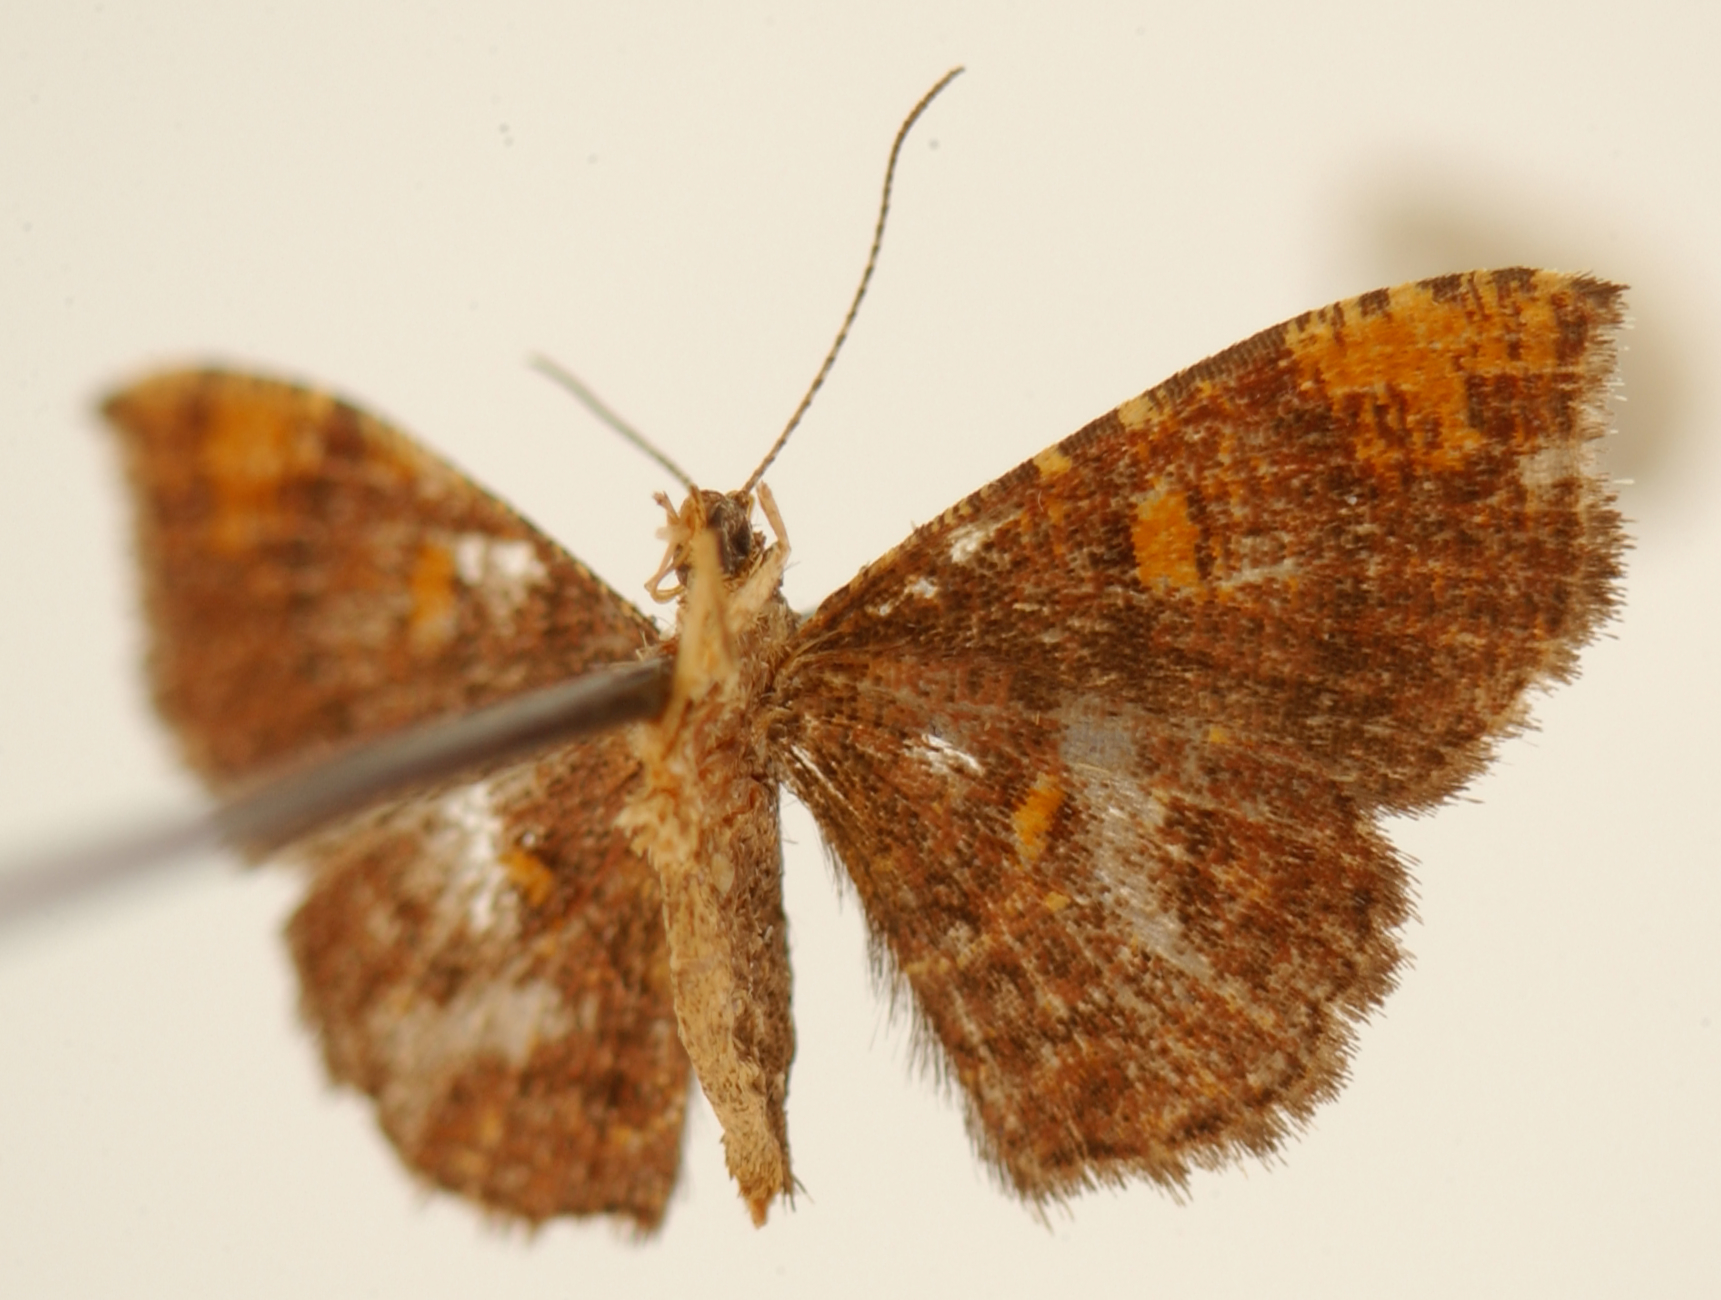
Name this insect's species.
Cyclomia subnotata
